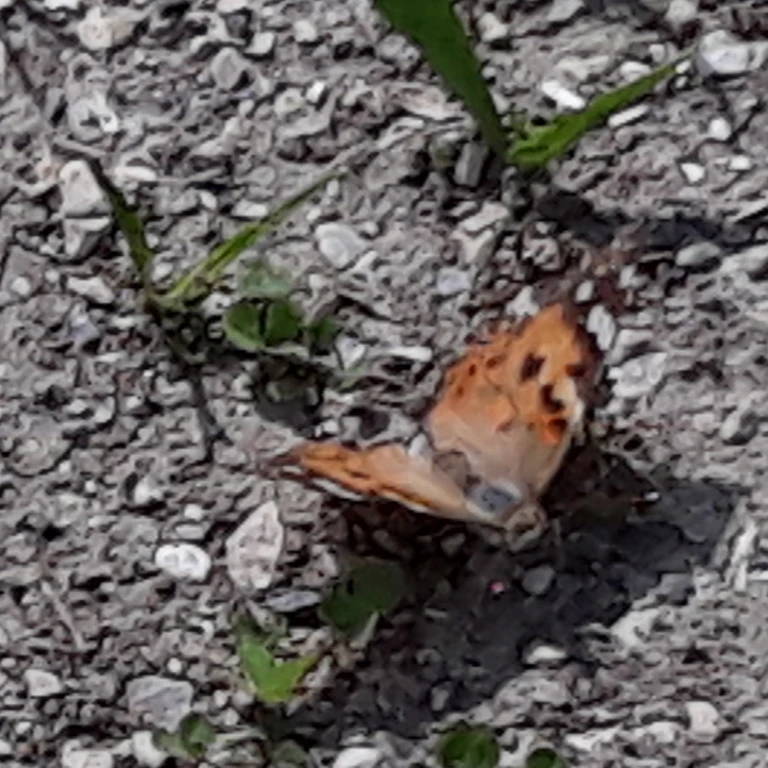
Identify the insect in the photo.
Vanessa cardui
